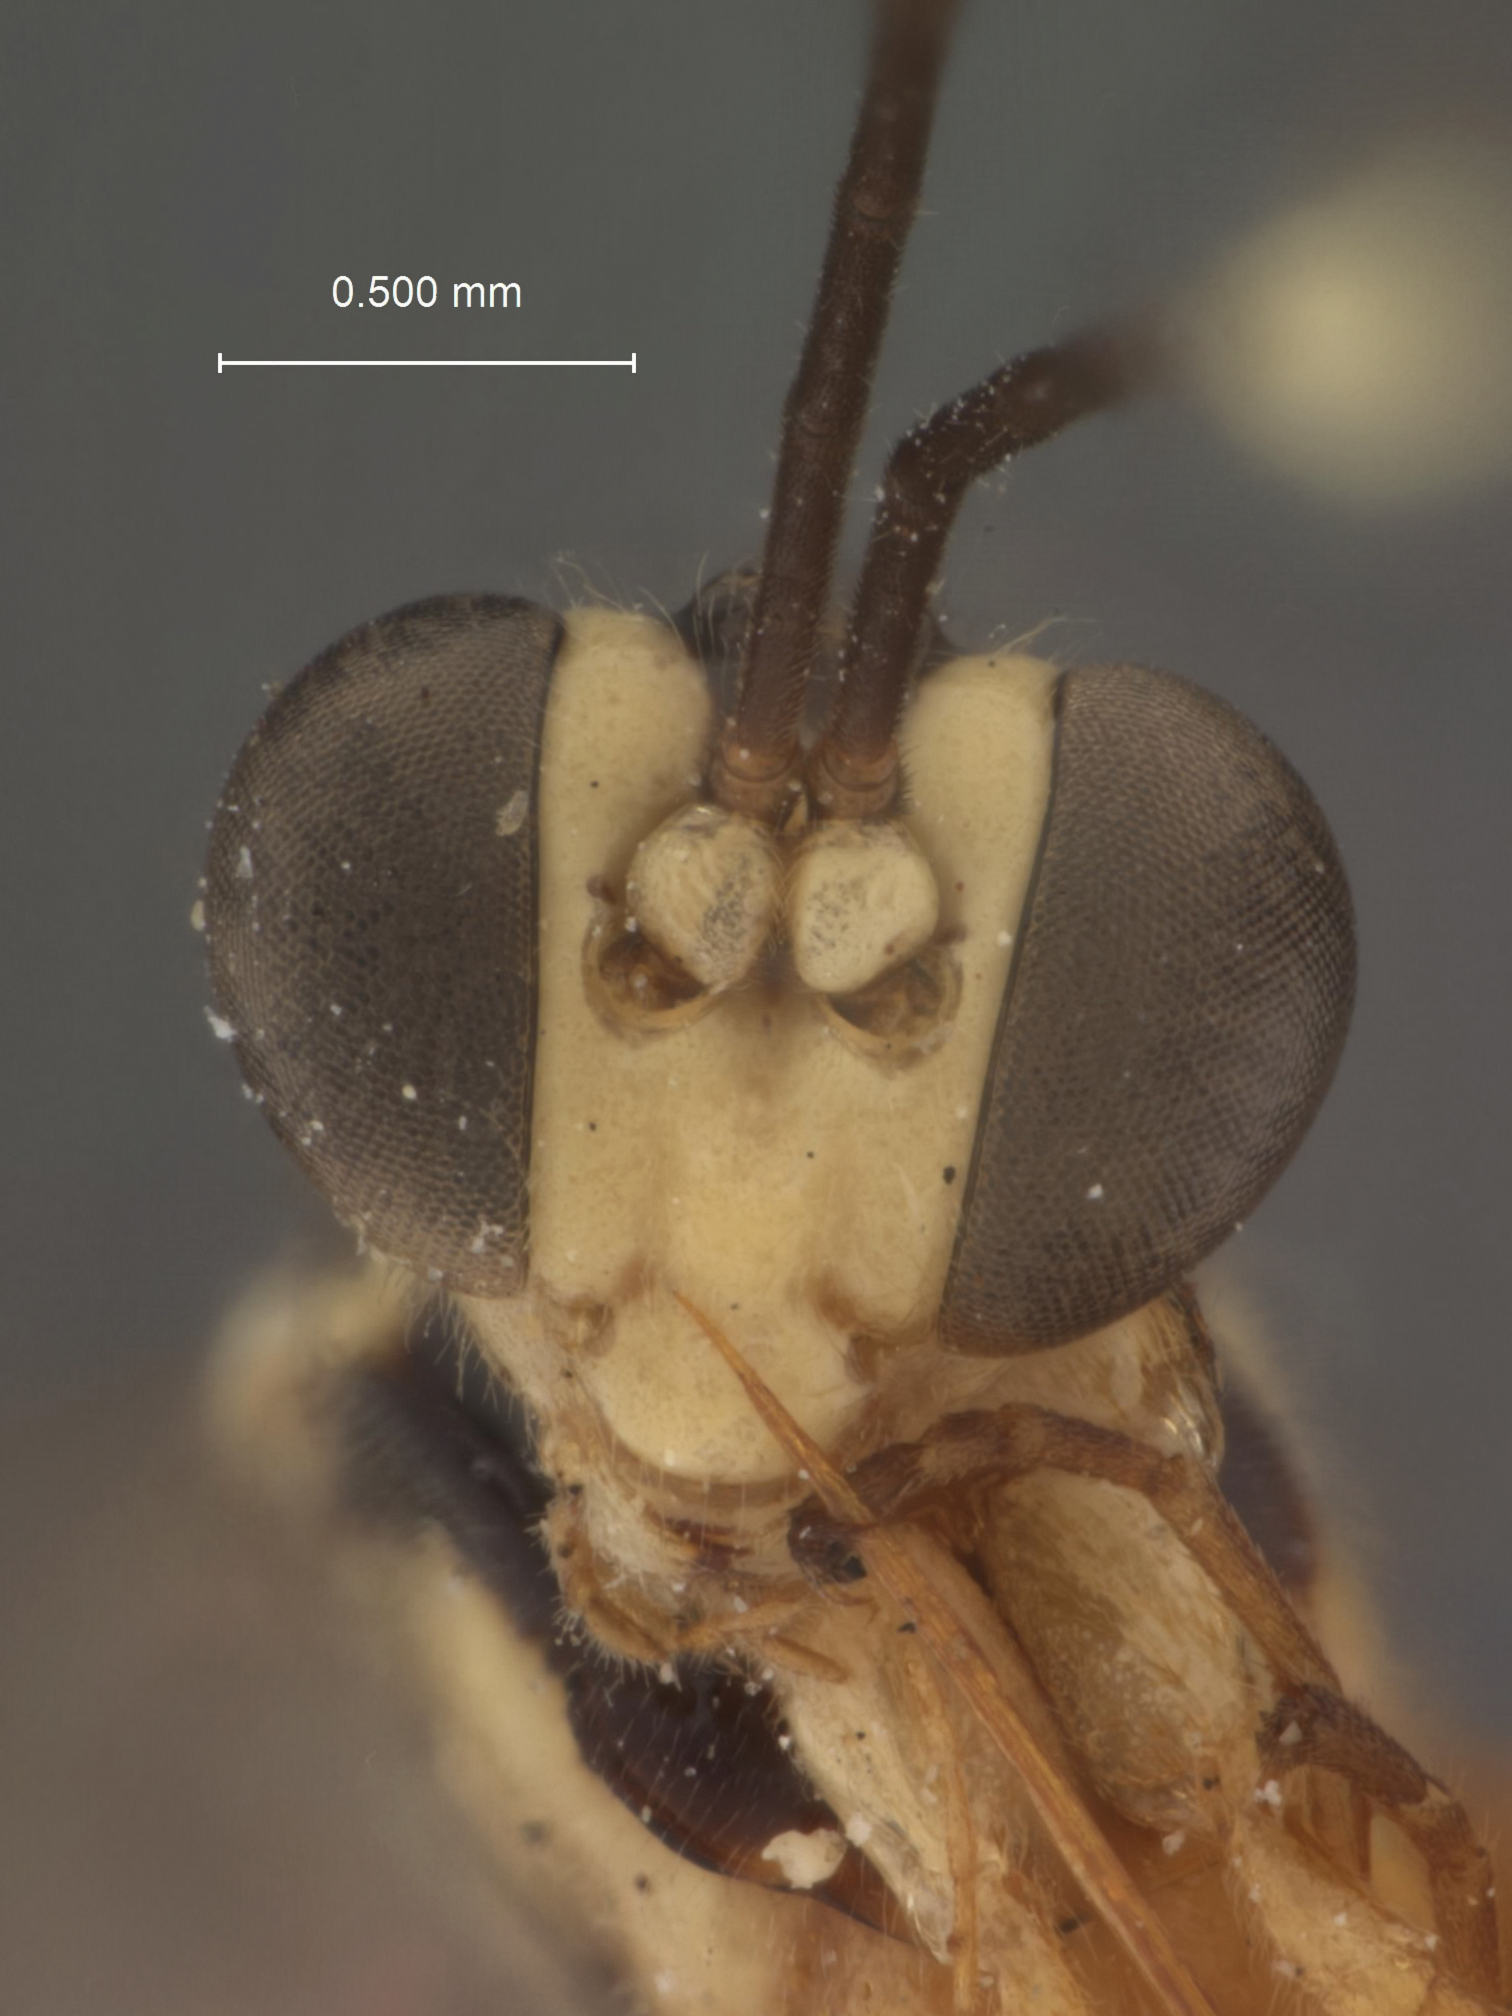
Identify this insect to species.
Polycyrtus infractus
